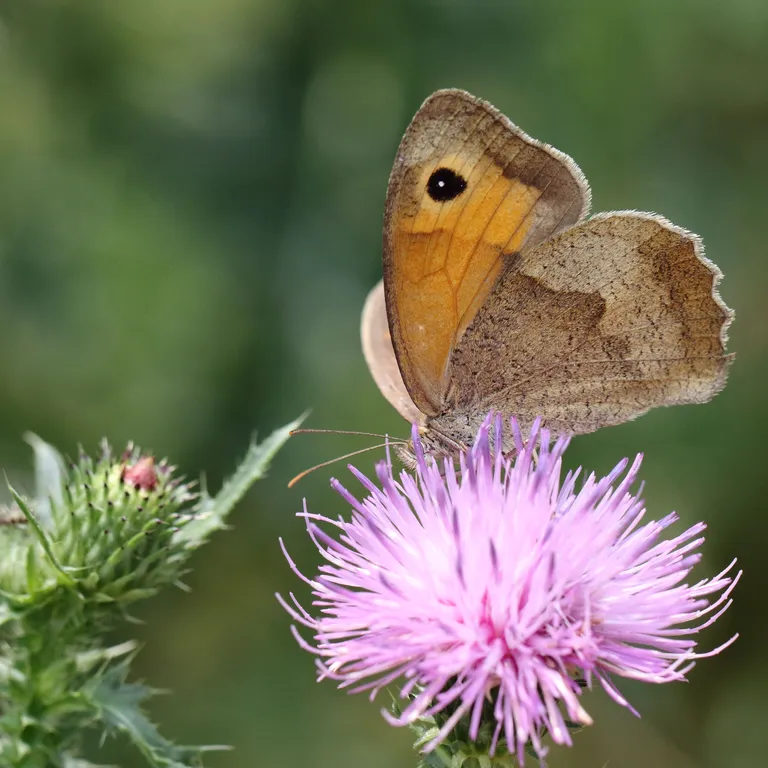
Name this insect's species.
Maniola jurtina
